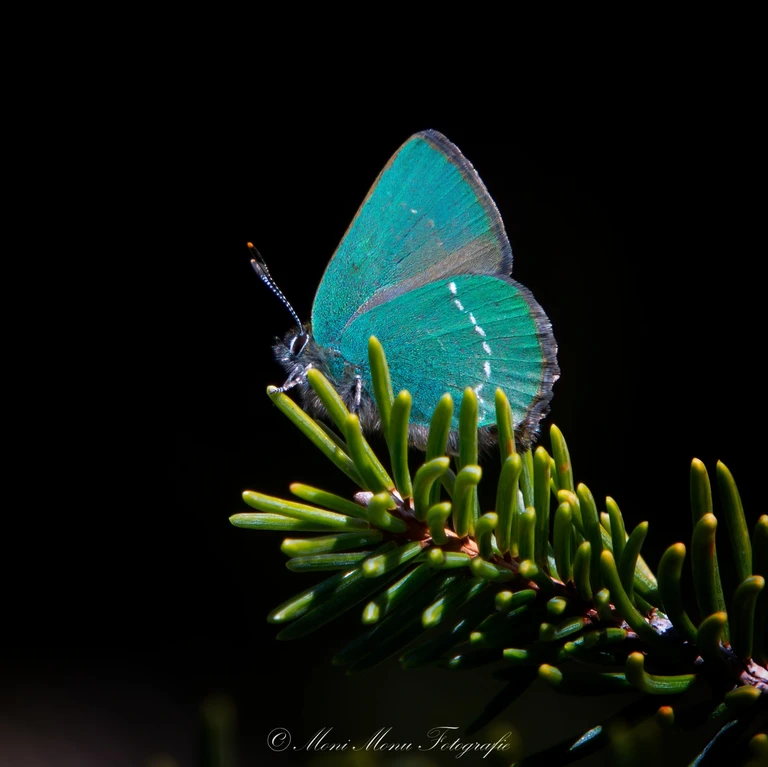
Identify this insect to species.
Callophrys rubi
